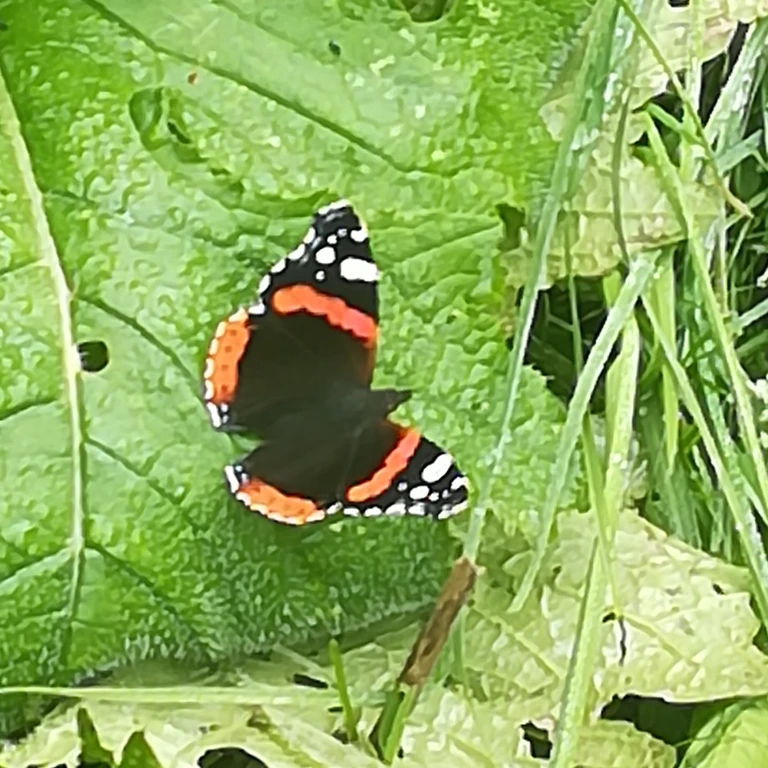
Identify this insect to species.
Vanessa atalanta
